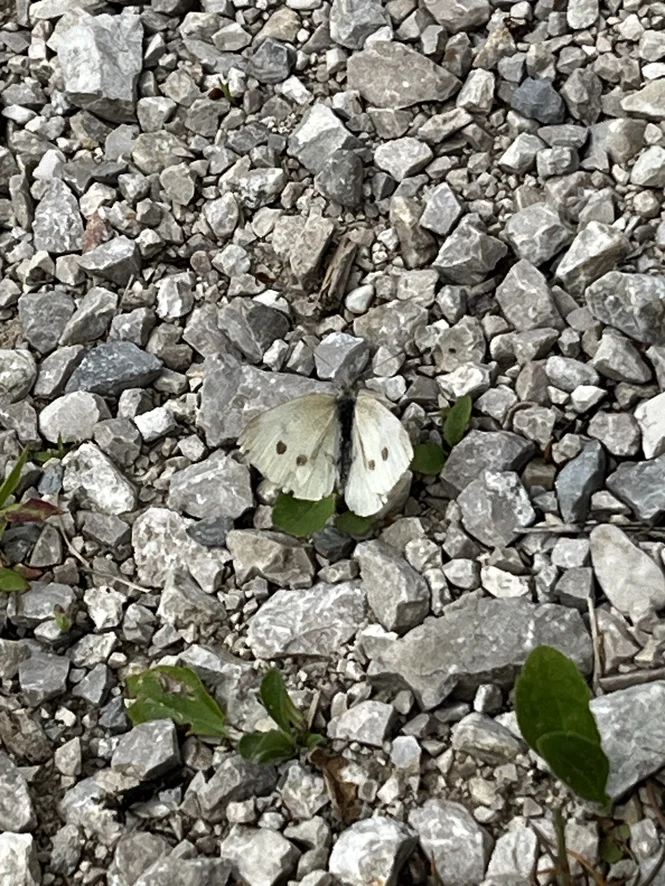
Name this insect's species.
Pieris rapae
